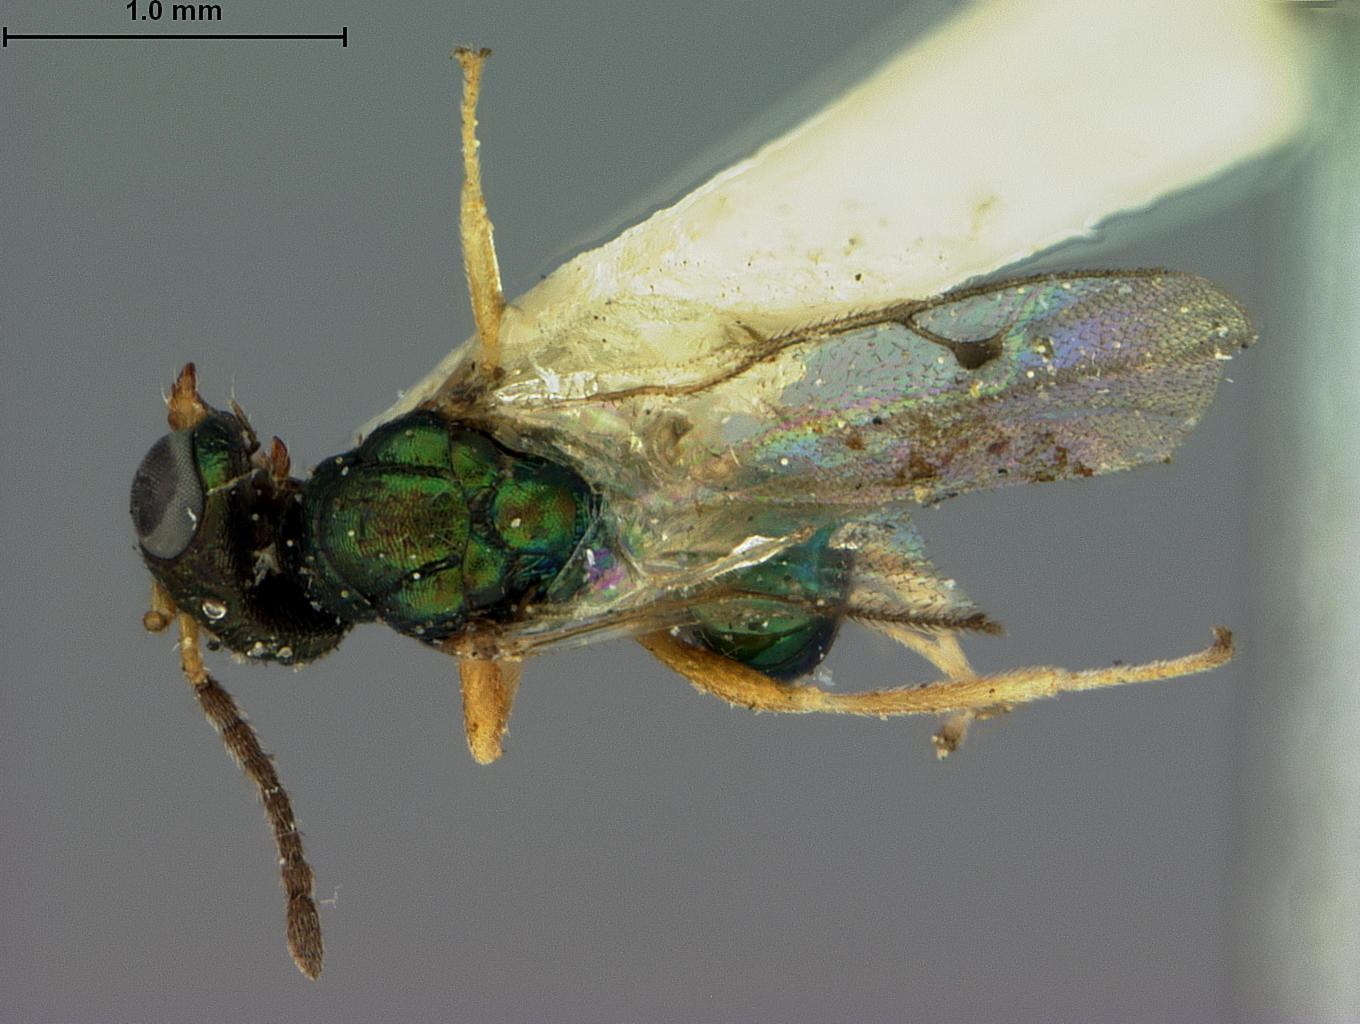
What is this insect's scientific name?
Stictomischus auratus
